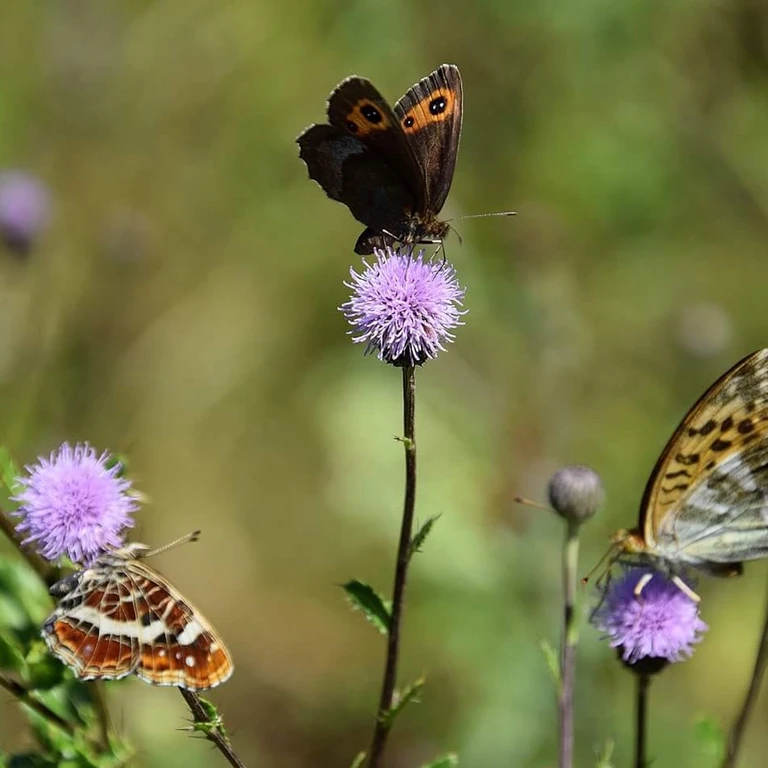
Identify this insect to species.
Araschnia levana
